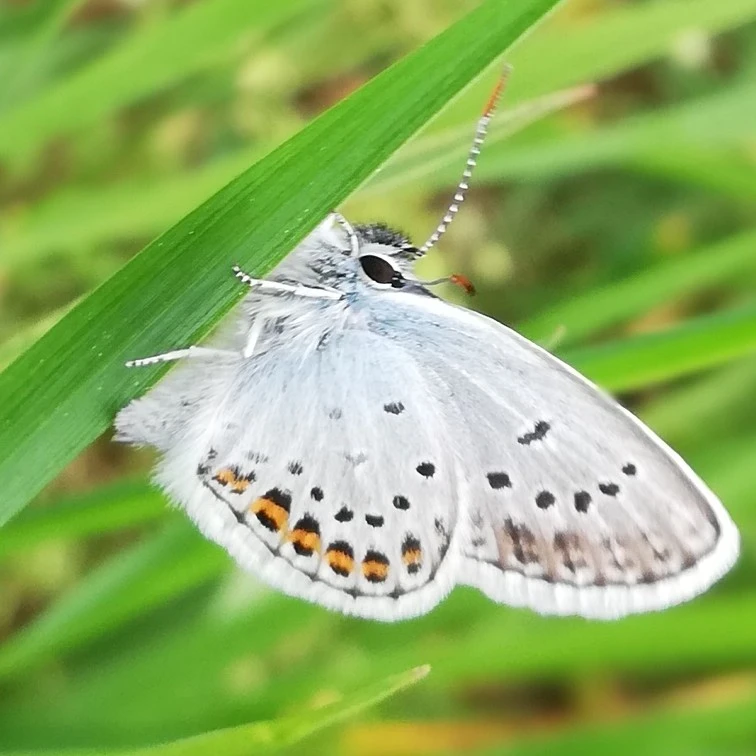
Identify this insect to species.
Plebejus argus
